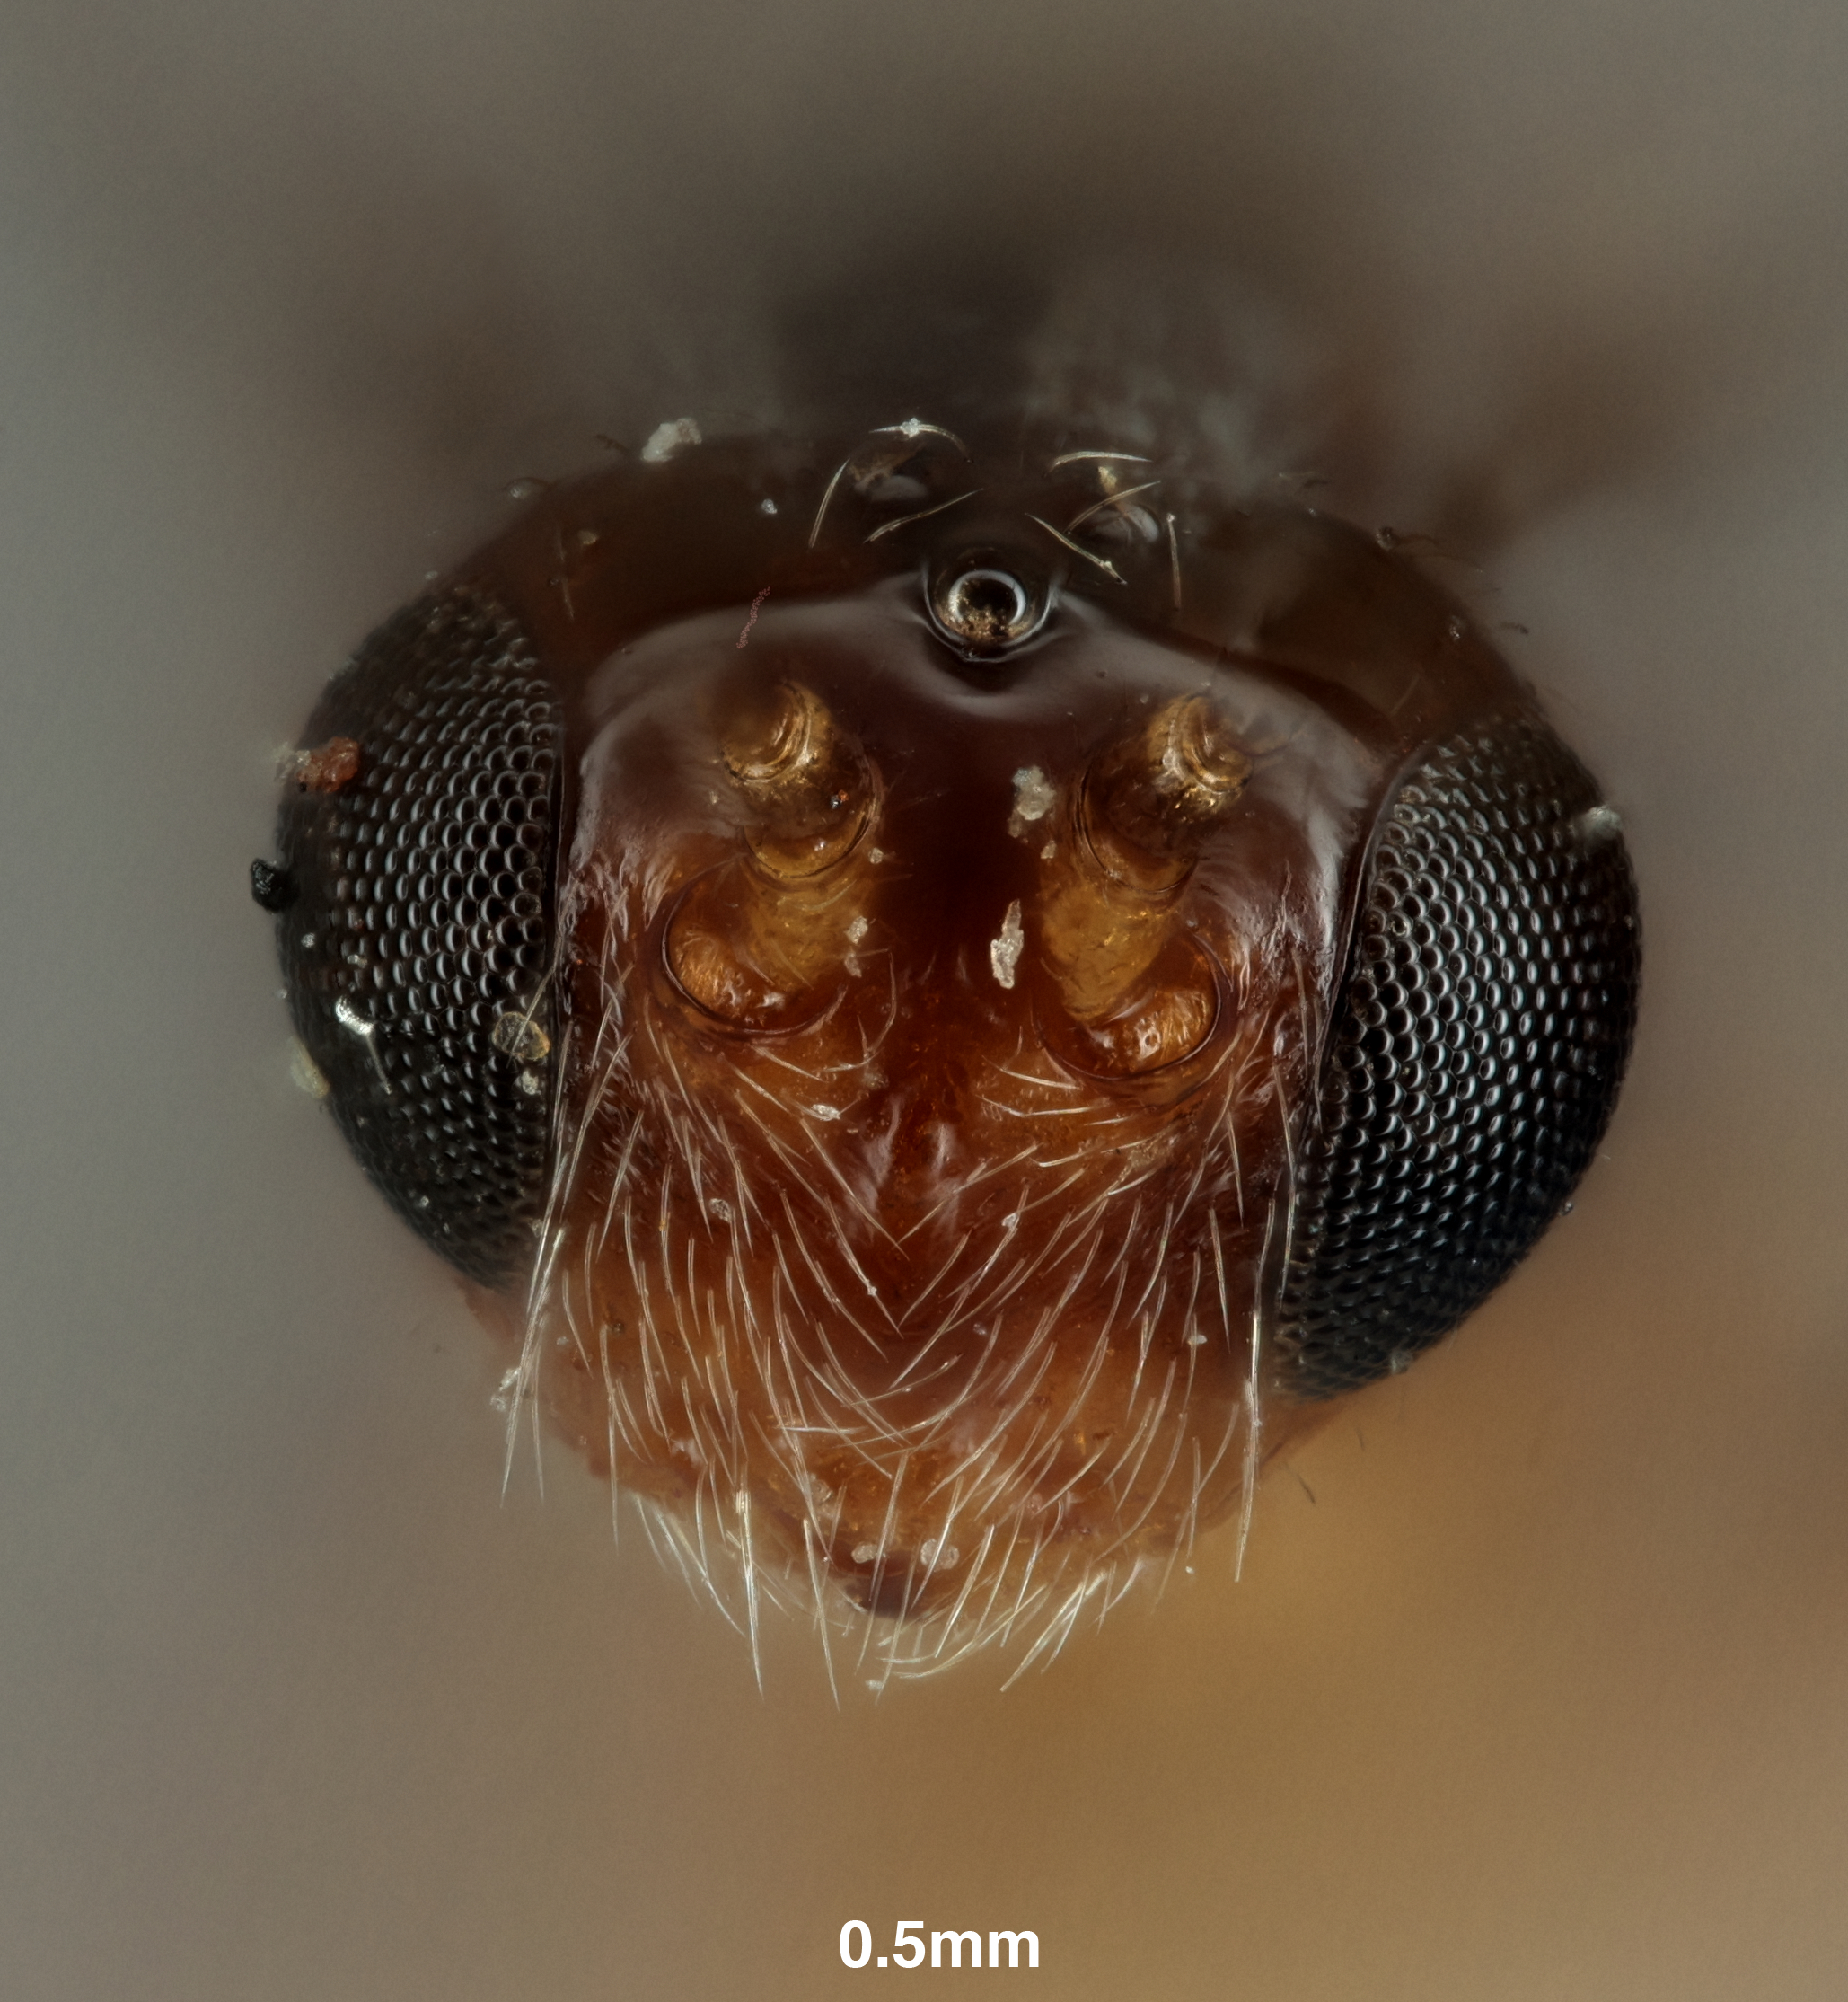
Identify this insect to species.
Opius pusilloides
